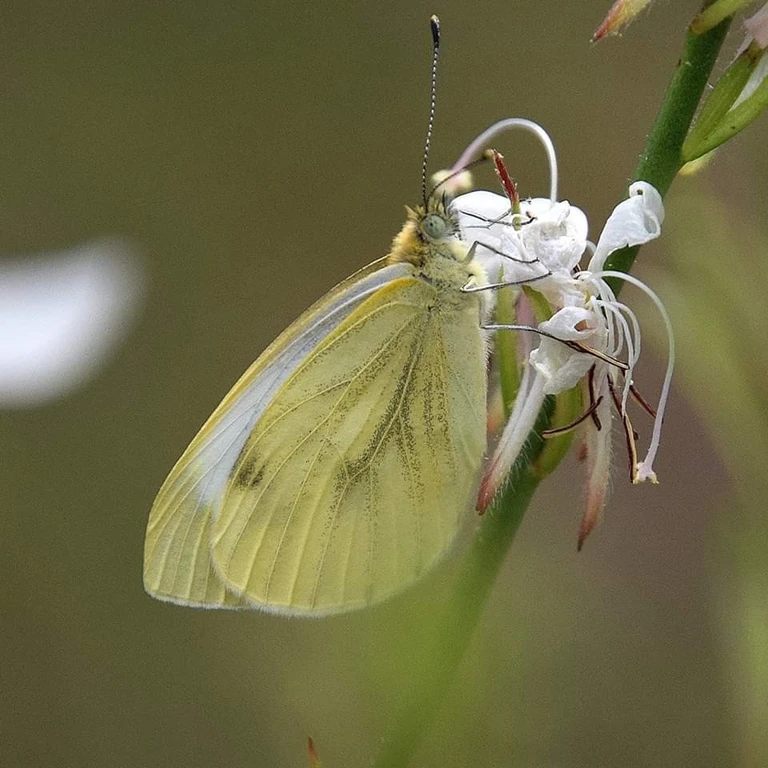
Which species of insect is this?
Pieris napi
